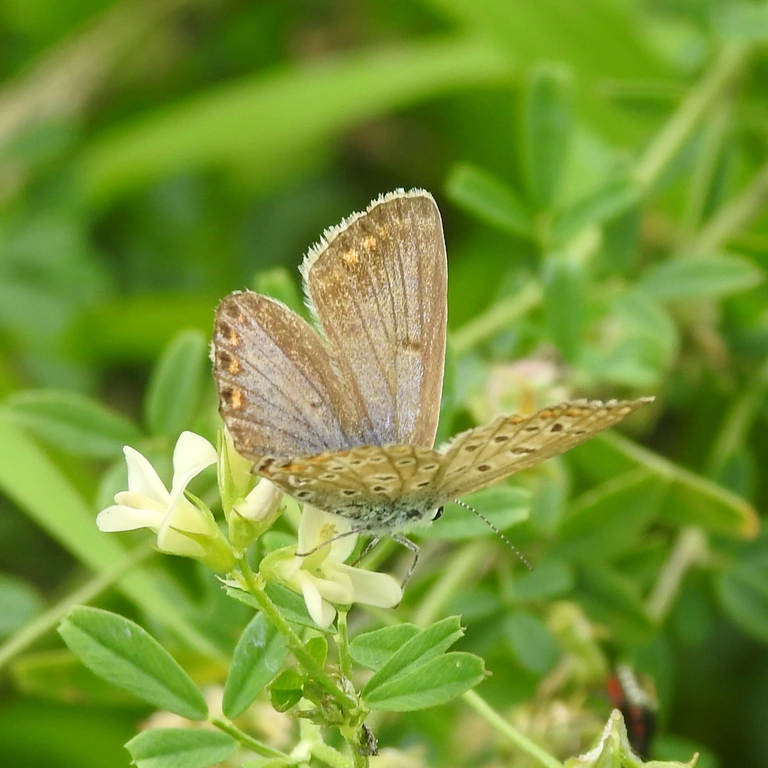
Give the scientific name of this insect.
Polyommatus icarus
